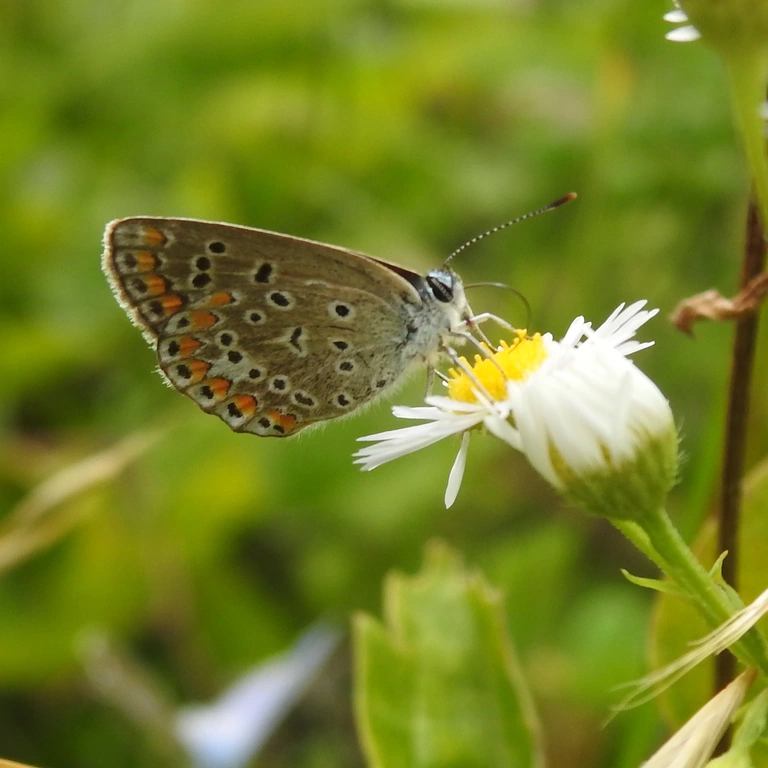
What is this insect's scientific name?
Polyommatus icarus
